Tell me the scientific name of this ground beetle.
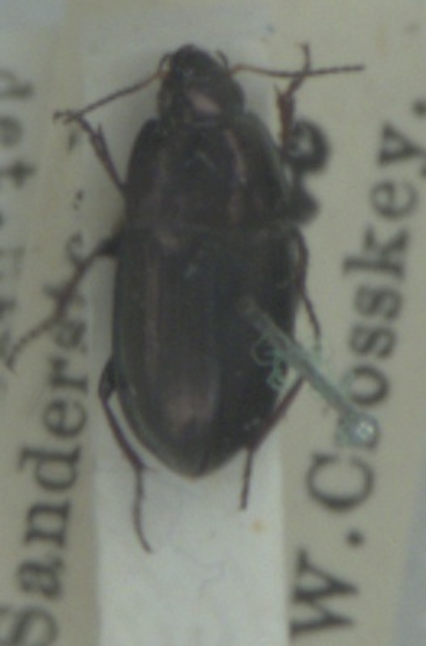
Amara aenea
